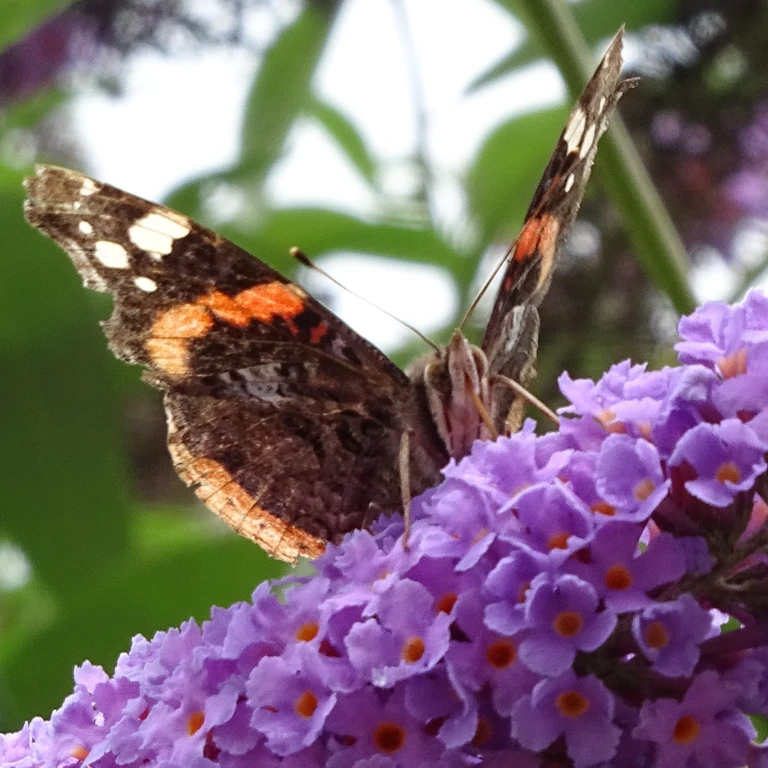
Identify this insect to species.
Vanessa atalanta
